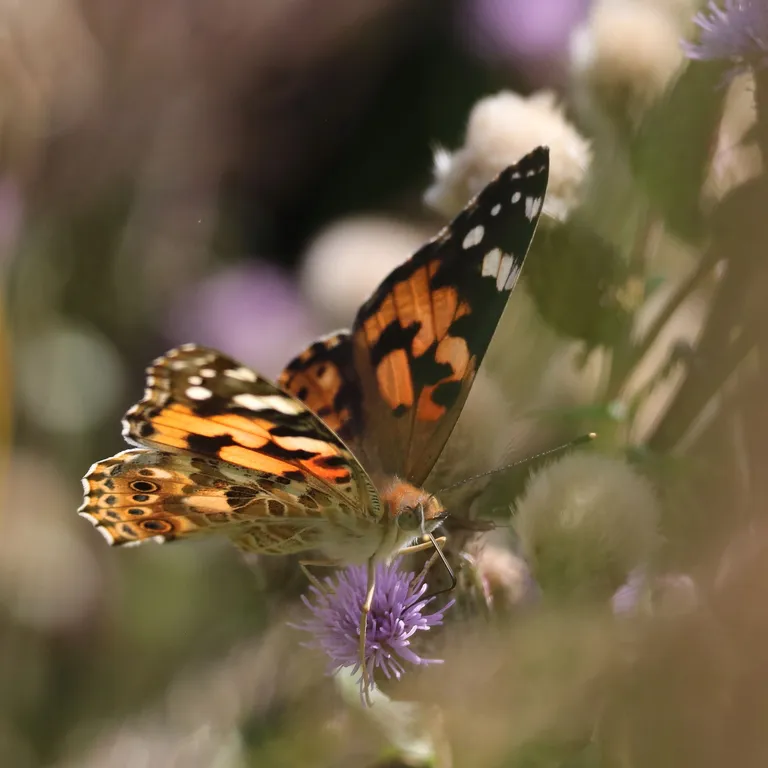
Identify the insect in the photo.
Vanessa cardui
